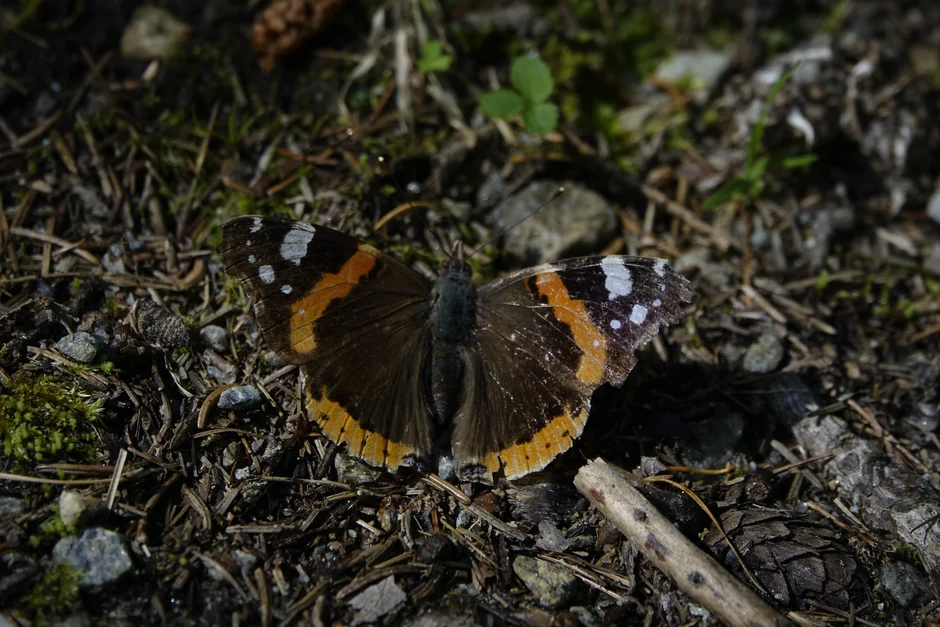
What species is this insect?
Vanessa atalanta
